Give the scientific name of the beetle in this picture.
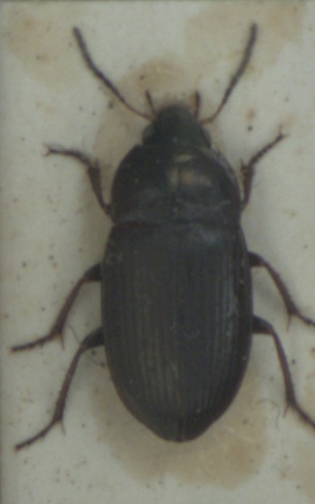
Amara similata
